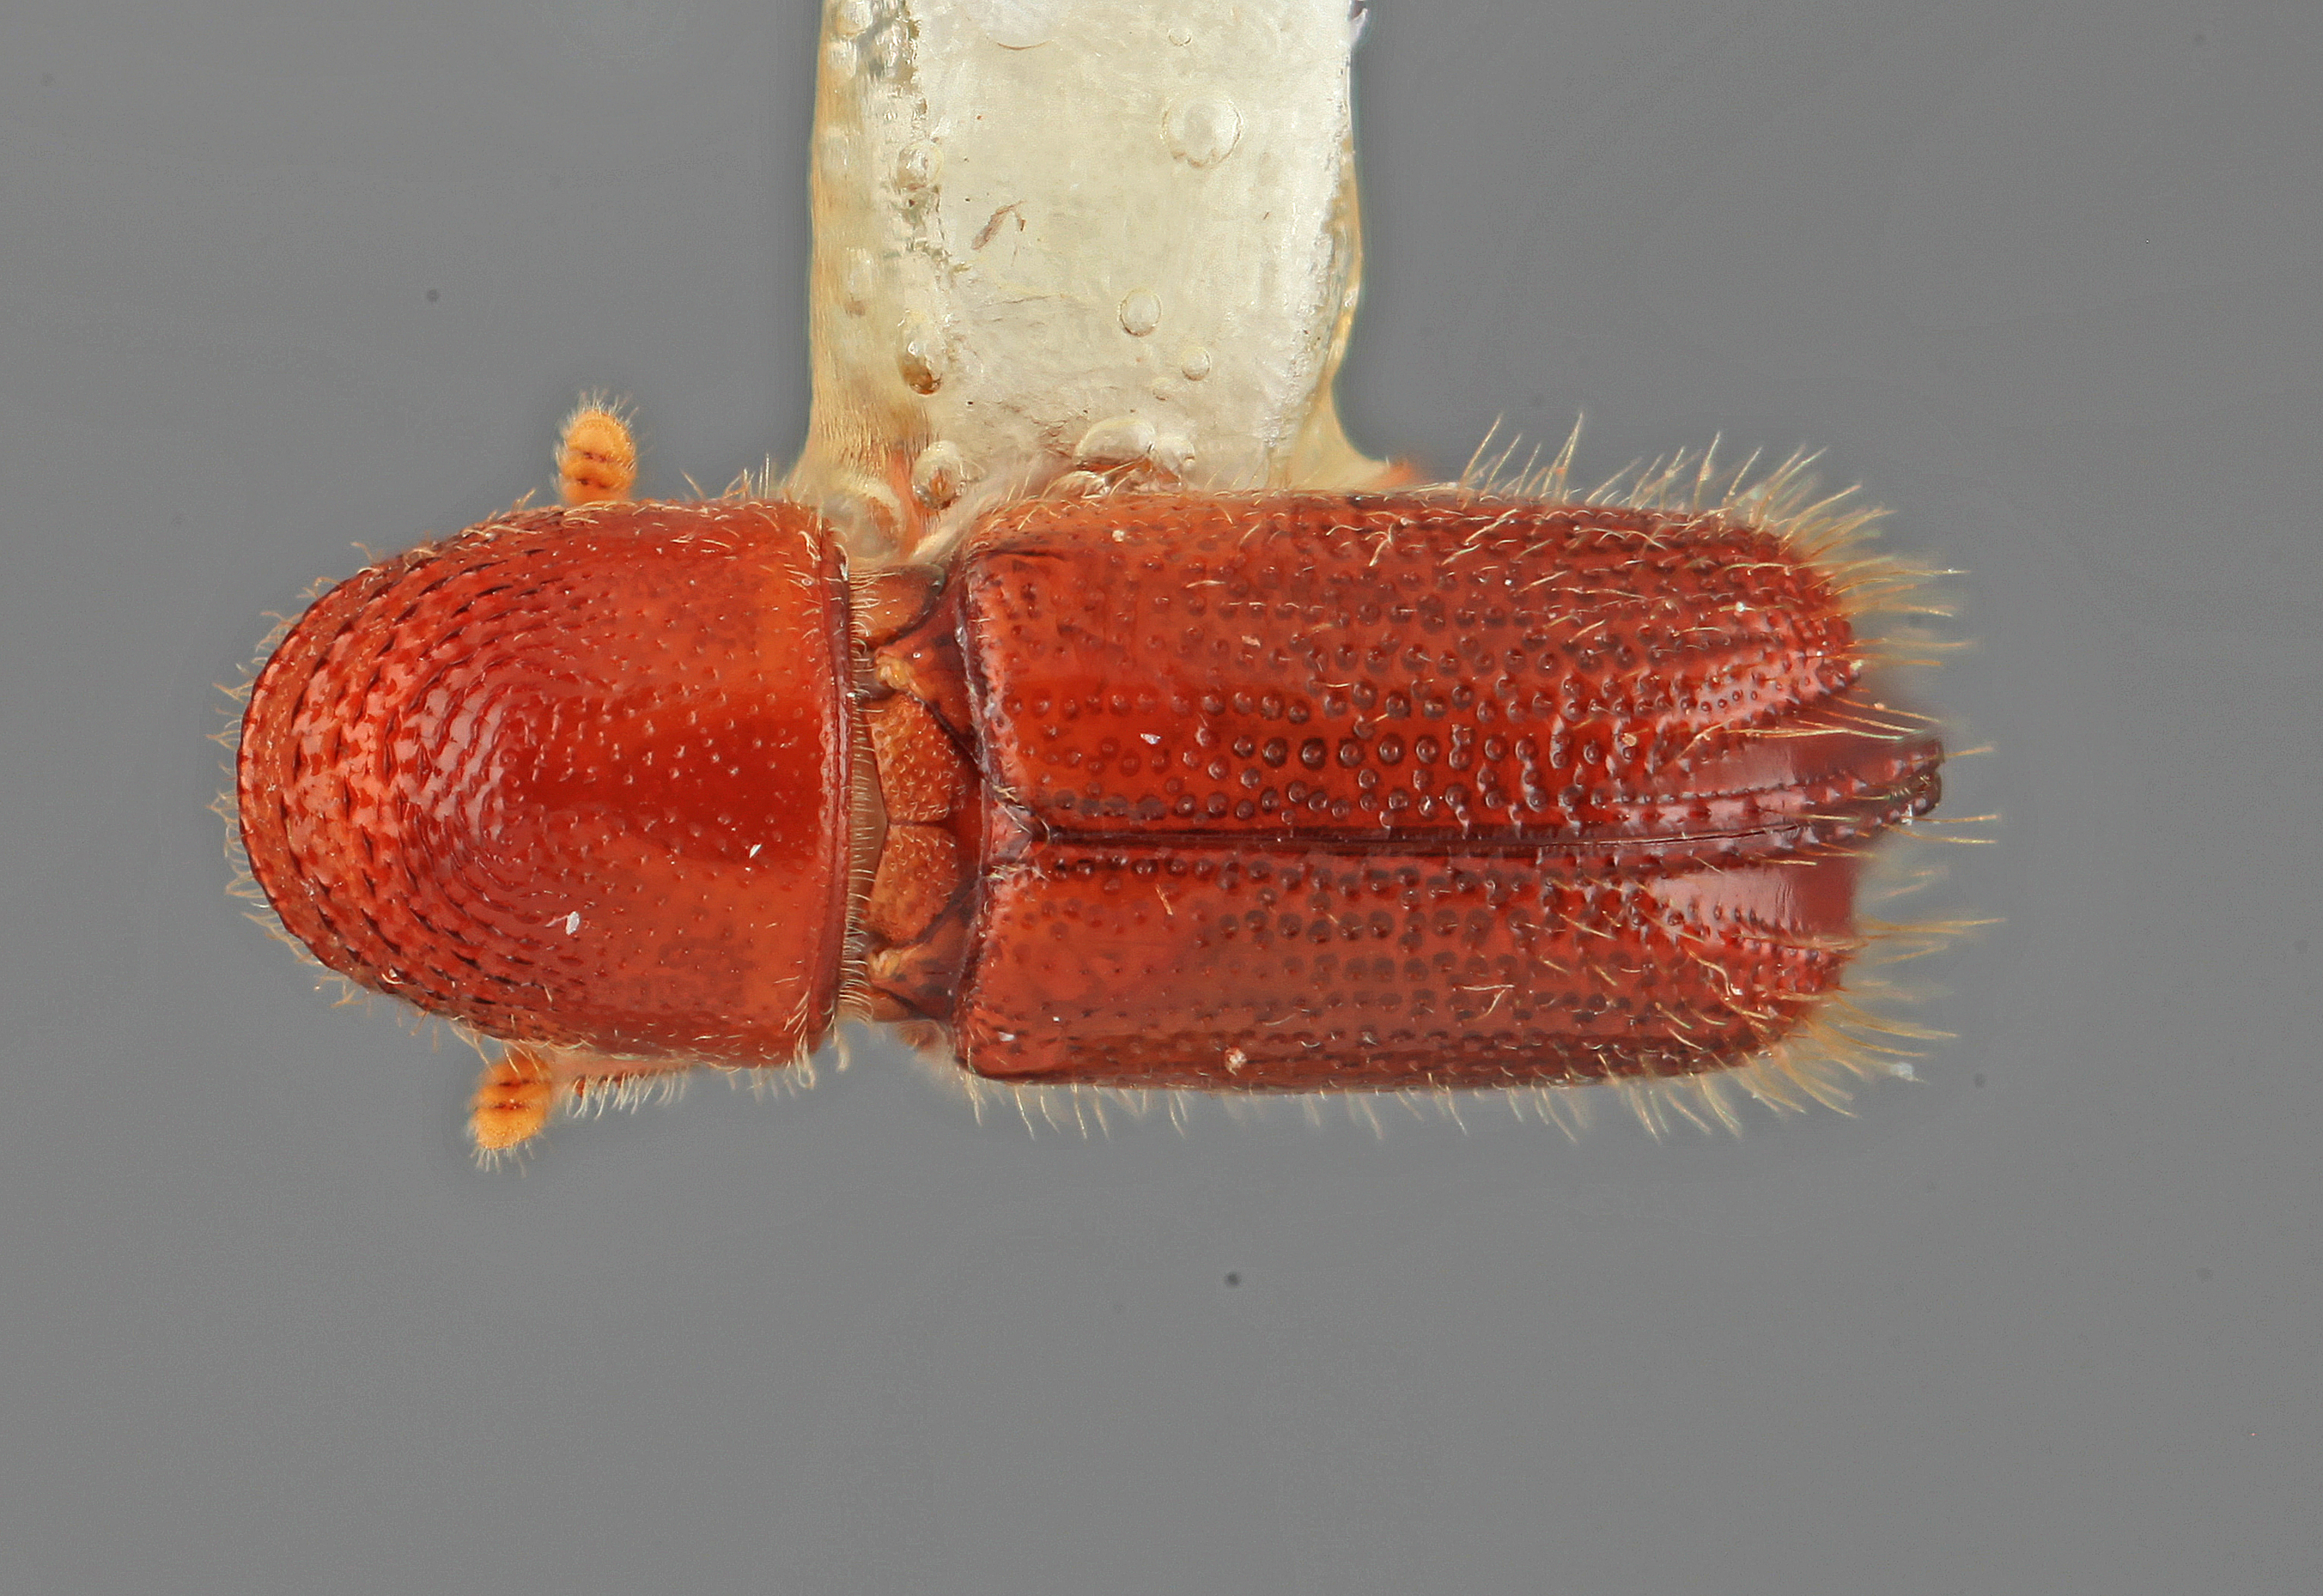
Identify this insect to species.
Pityophthorus rubidus
